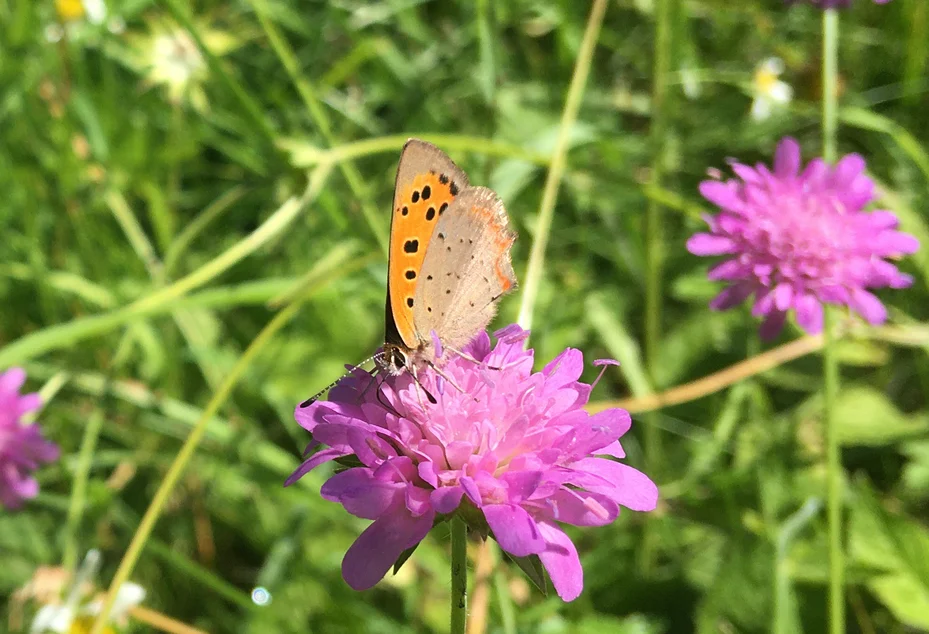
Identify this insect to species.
Lycaena phlaeas
